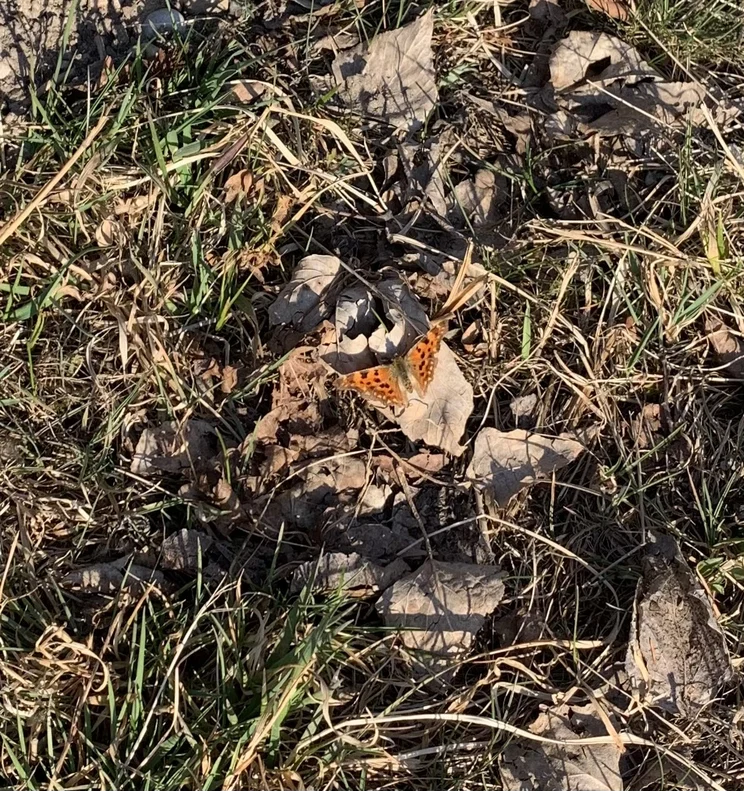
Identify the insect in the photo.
Polygonia c-album
